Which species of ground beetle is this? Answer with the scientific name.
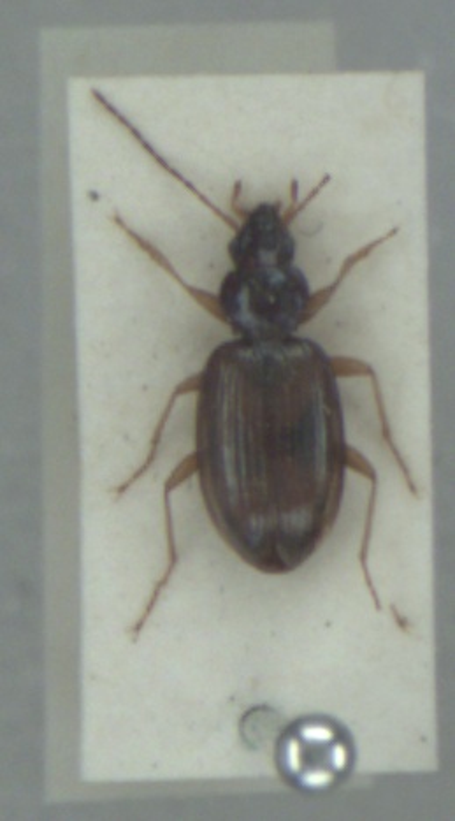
Bembidion stephensii
